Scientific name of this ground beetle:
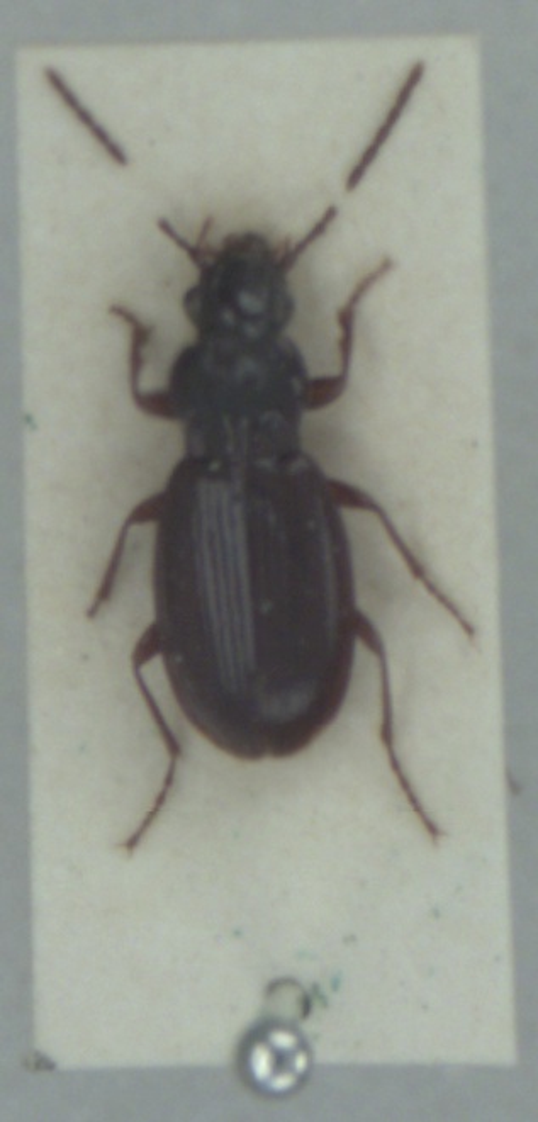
Patrobus assimilis
